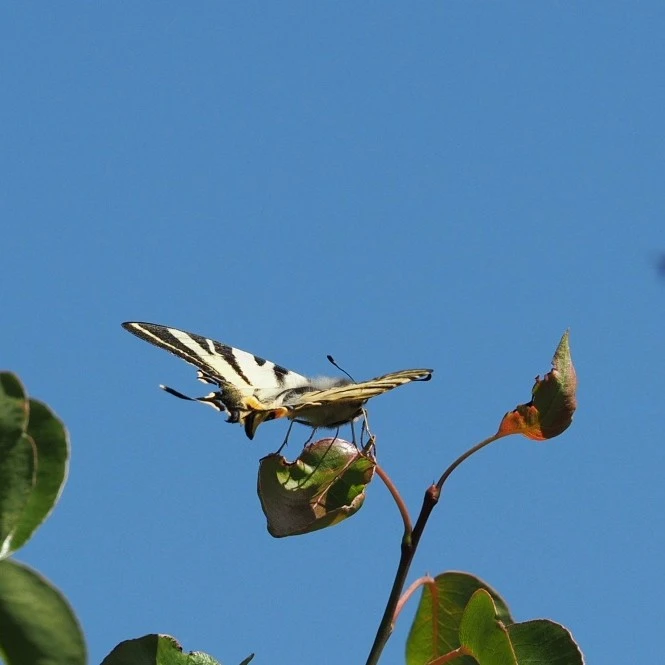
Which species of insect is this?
Iphiclides podalirius
